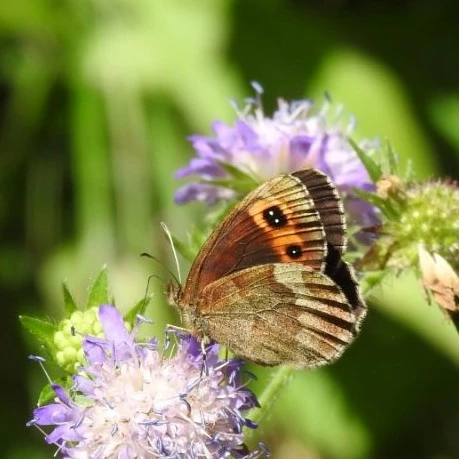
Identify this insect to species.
Erebia aethiops
